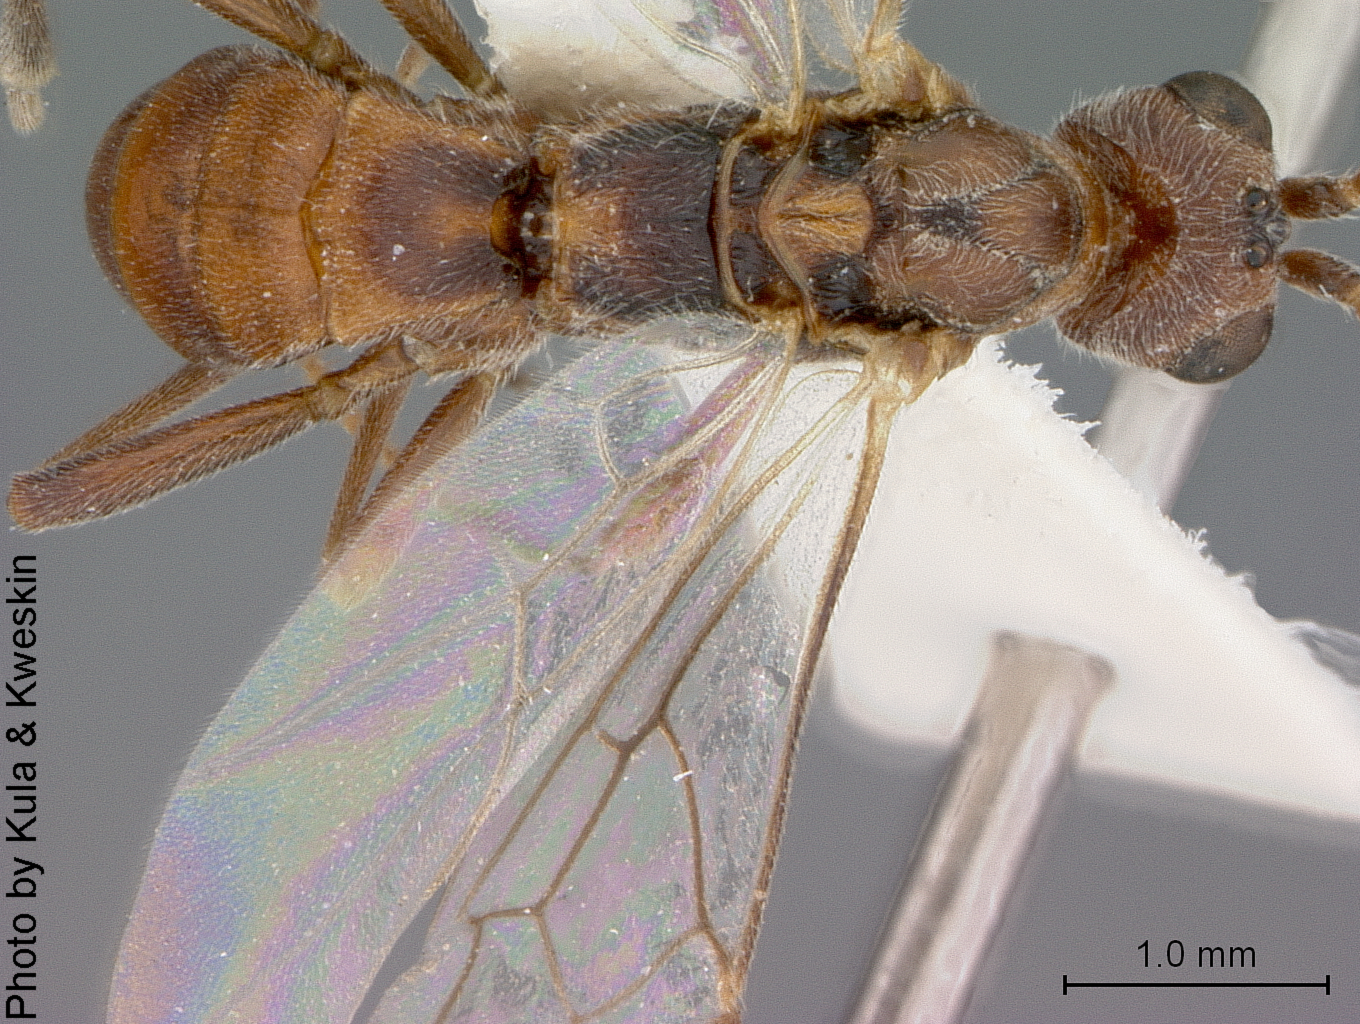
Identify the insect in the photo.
Aleiodes brachyphlebus
